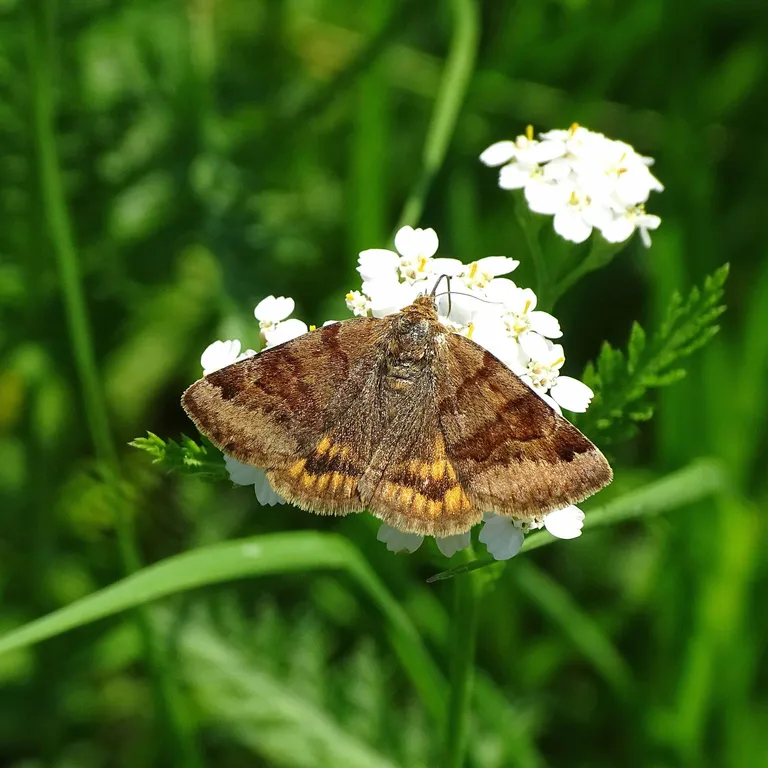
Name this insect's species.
Euclidia glyphica
